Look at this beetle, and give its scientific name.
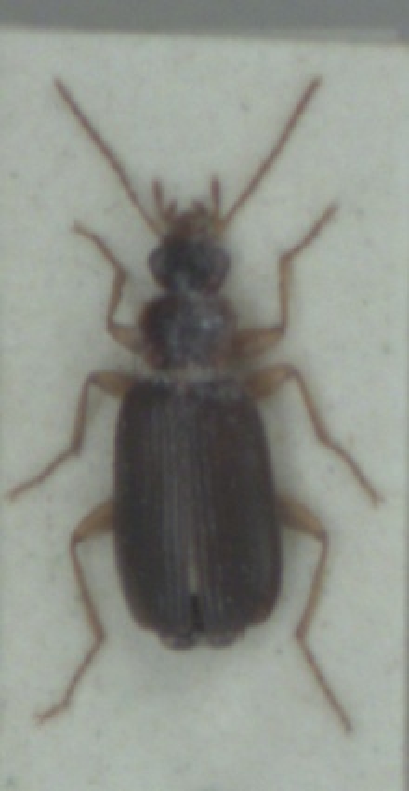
Dromius agilis
